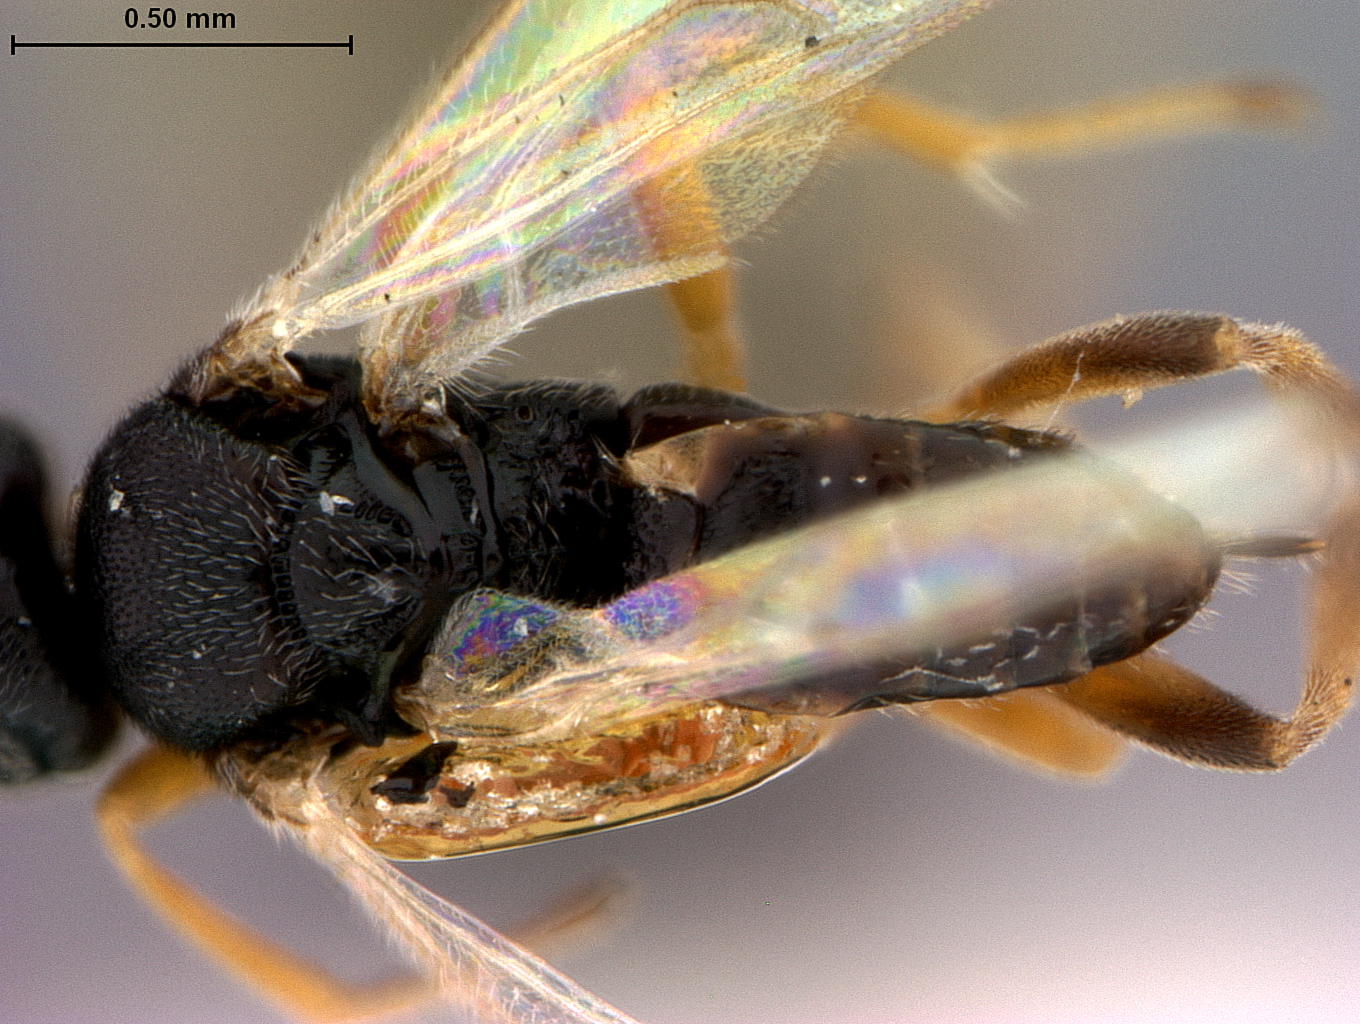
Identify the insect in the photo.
Apanteles ammalonis
